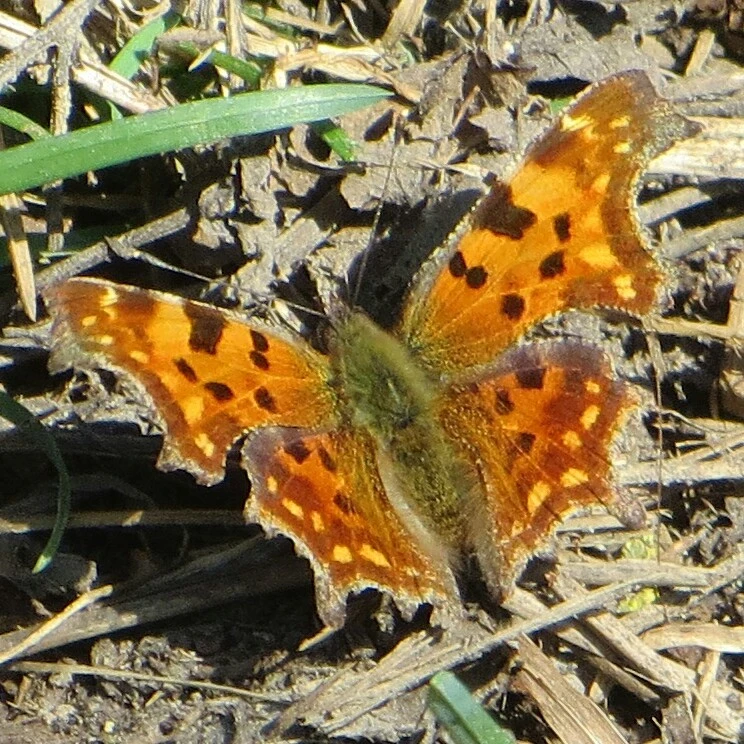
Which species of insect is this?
Polygonia c-album
